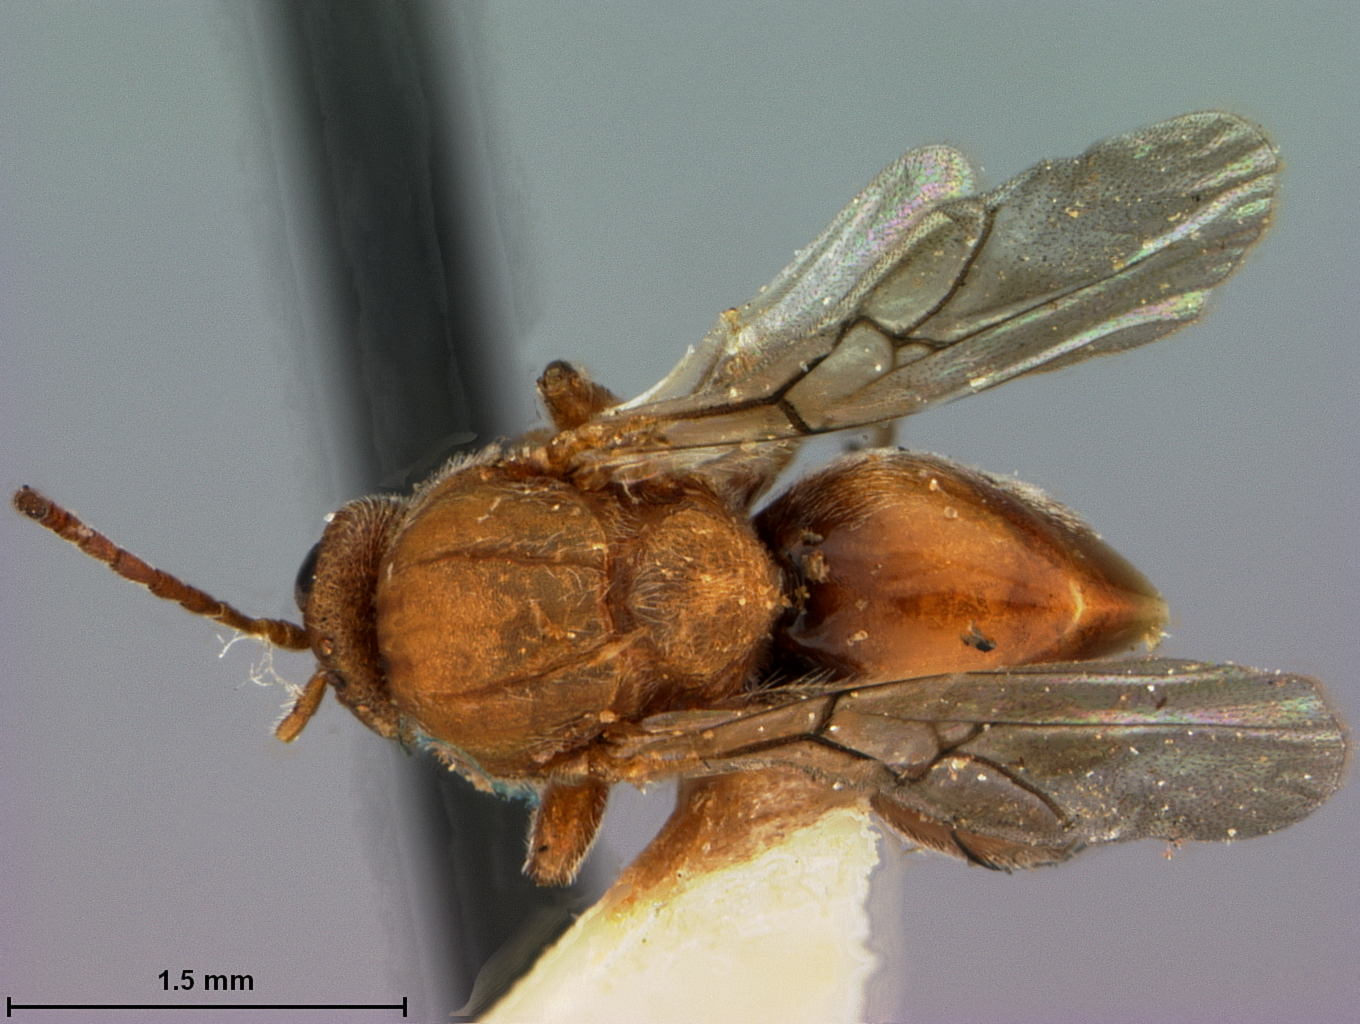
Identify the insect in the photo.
Holcaspis weldi
